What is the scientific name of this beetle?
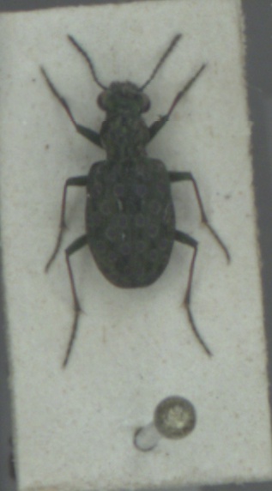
Elaphrus riparius
